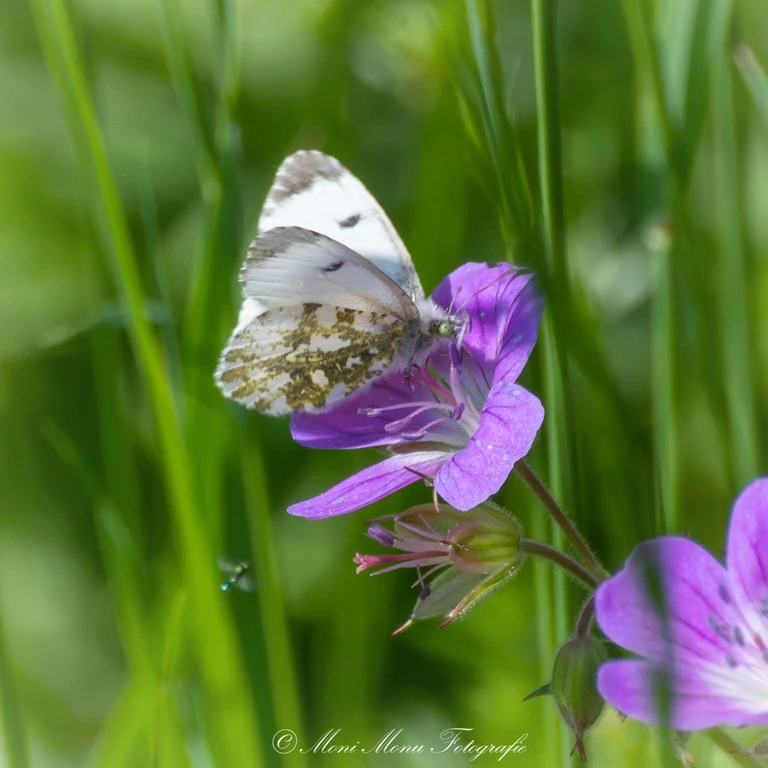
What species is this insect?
Anthocharis cardamines
